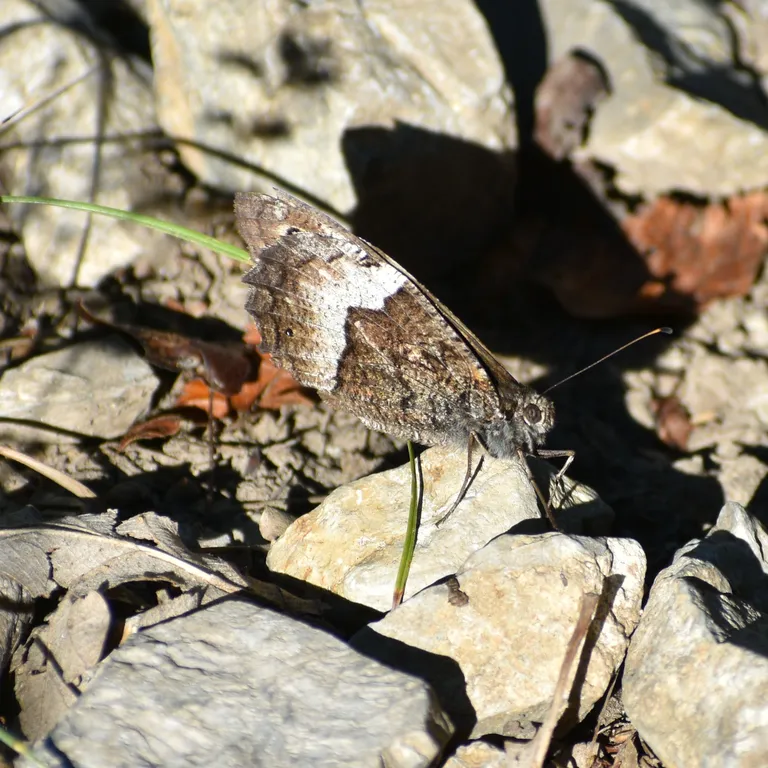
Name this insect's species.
Hipparchia fagi
